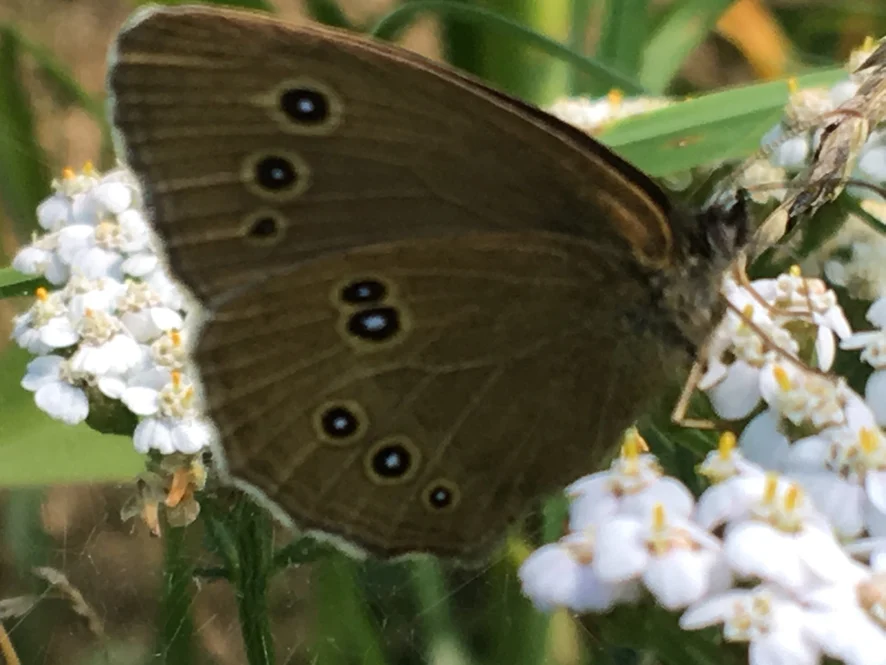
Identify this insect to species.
Aphantopus hyperantus
